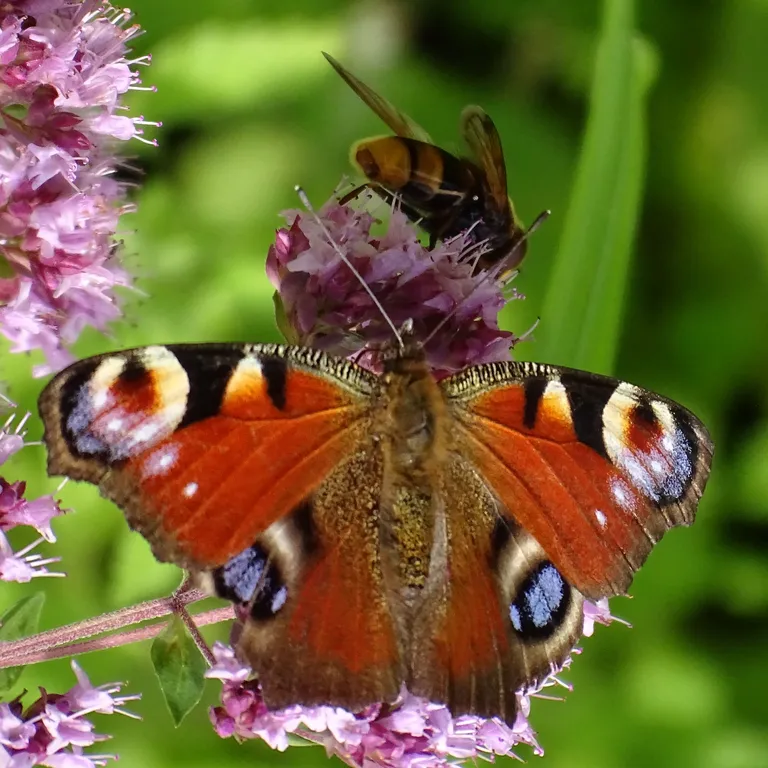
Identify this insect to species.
Aglais io
